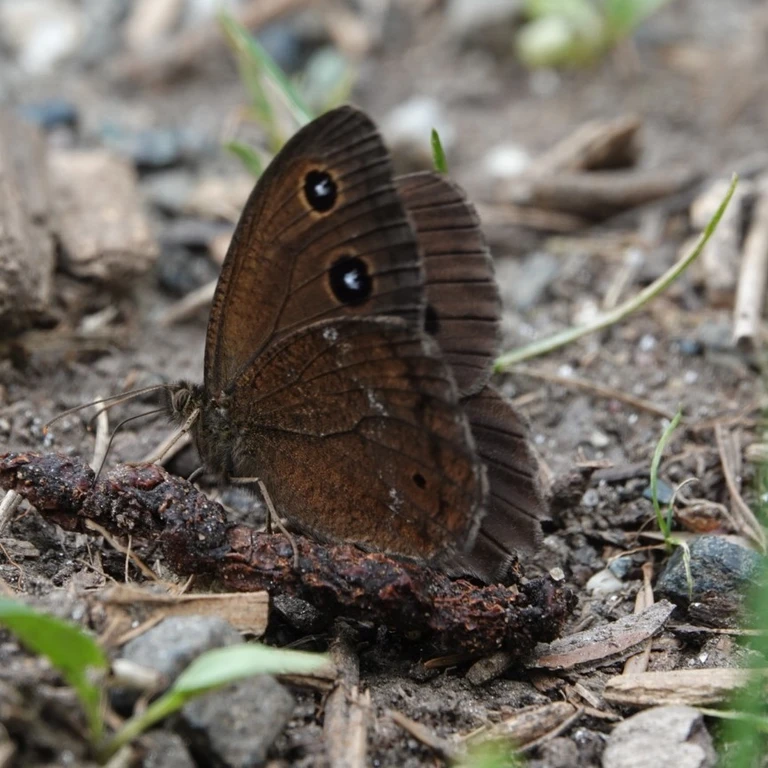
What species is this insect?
Minois dryas
